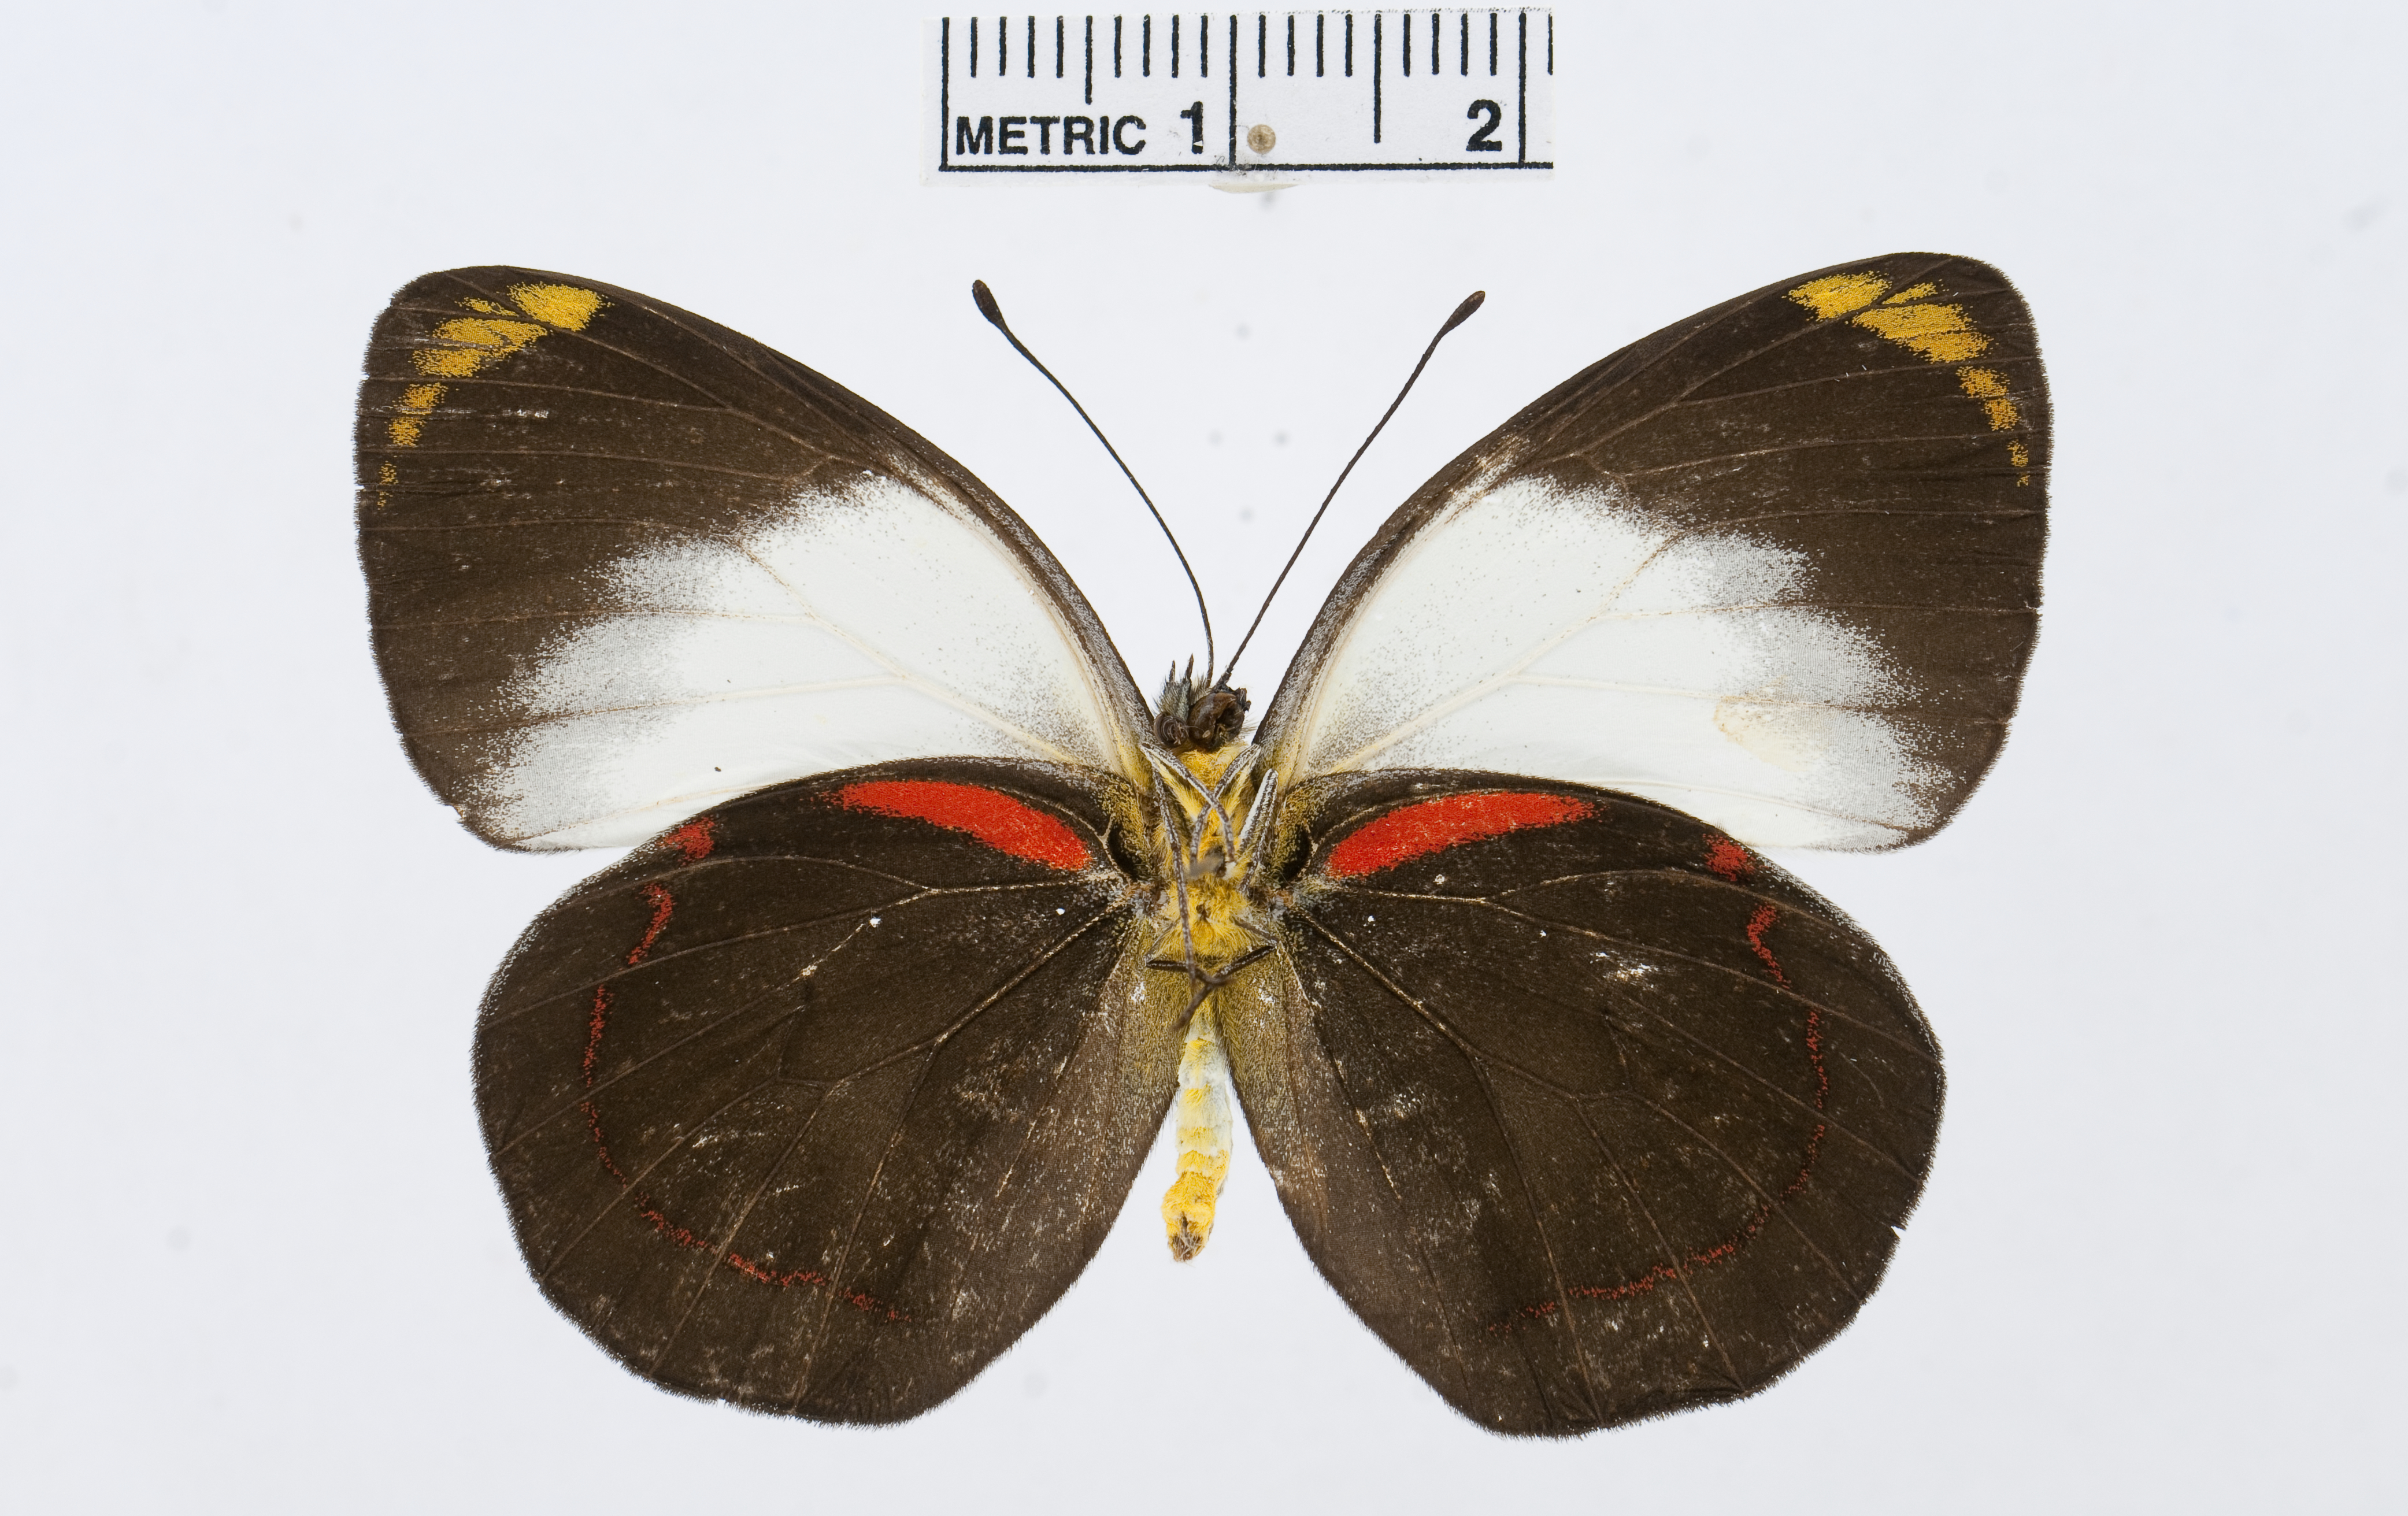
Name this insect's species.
Delias ornytion
